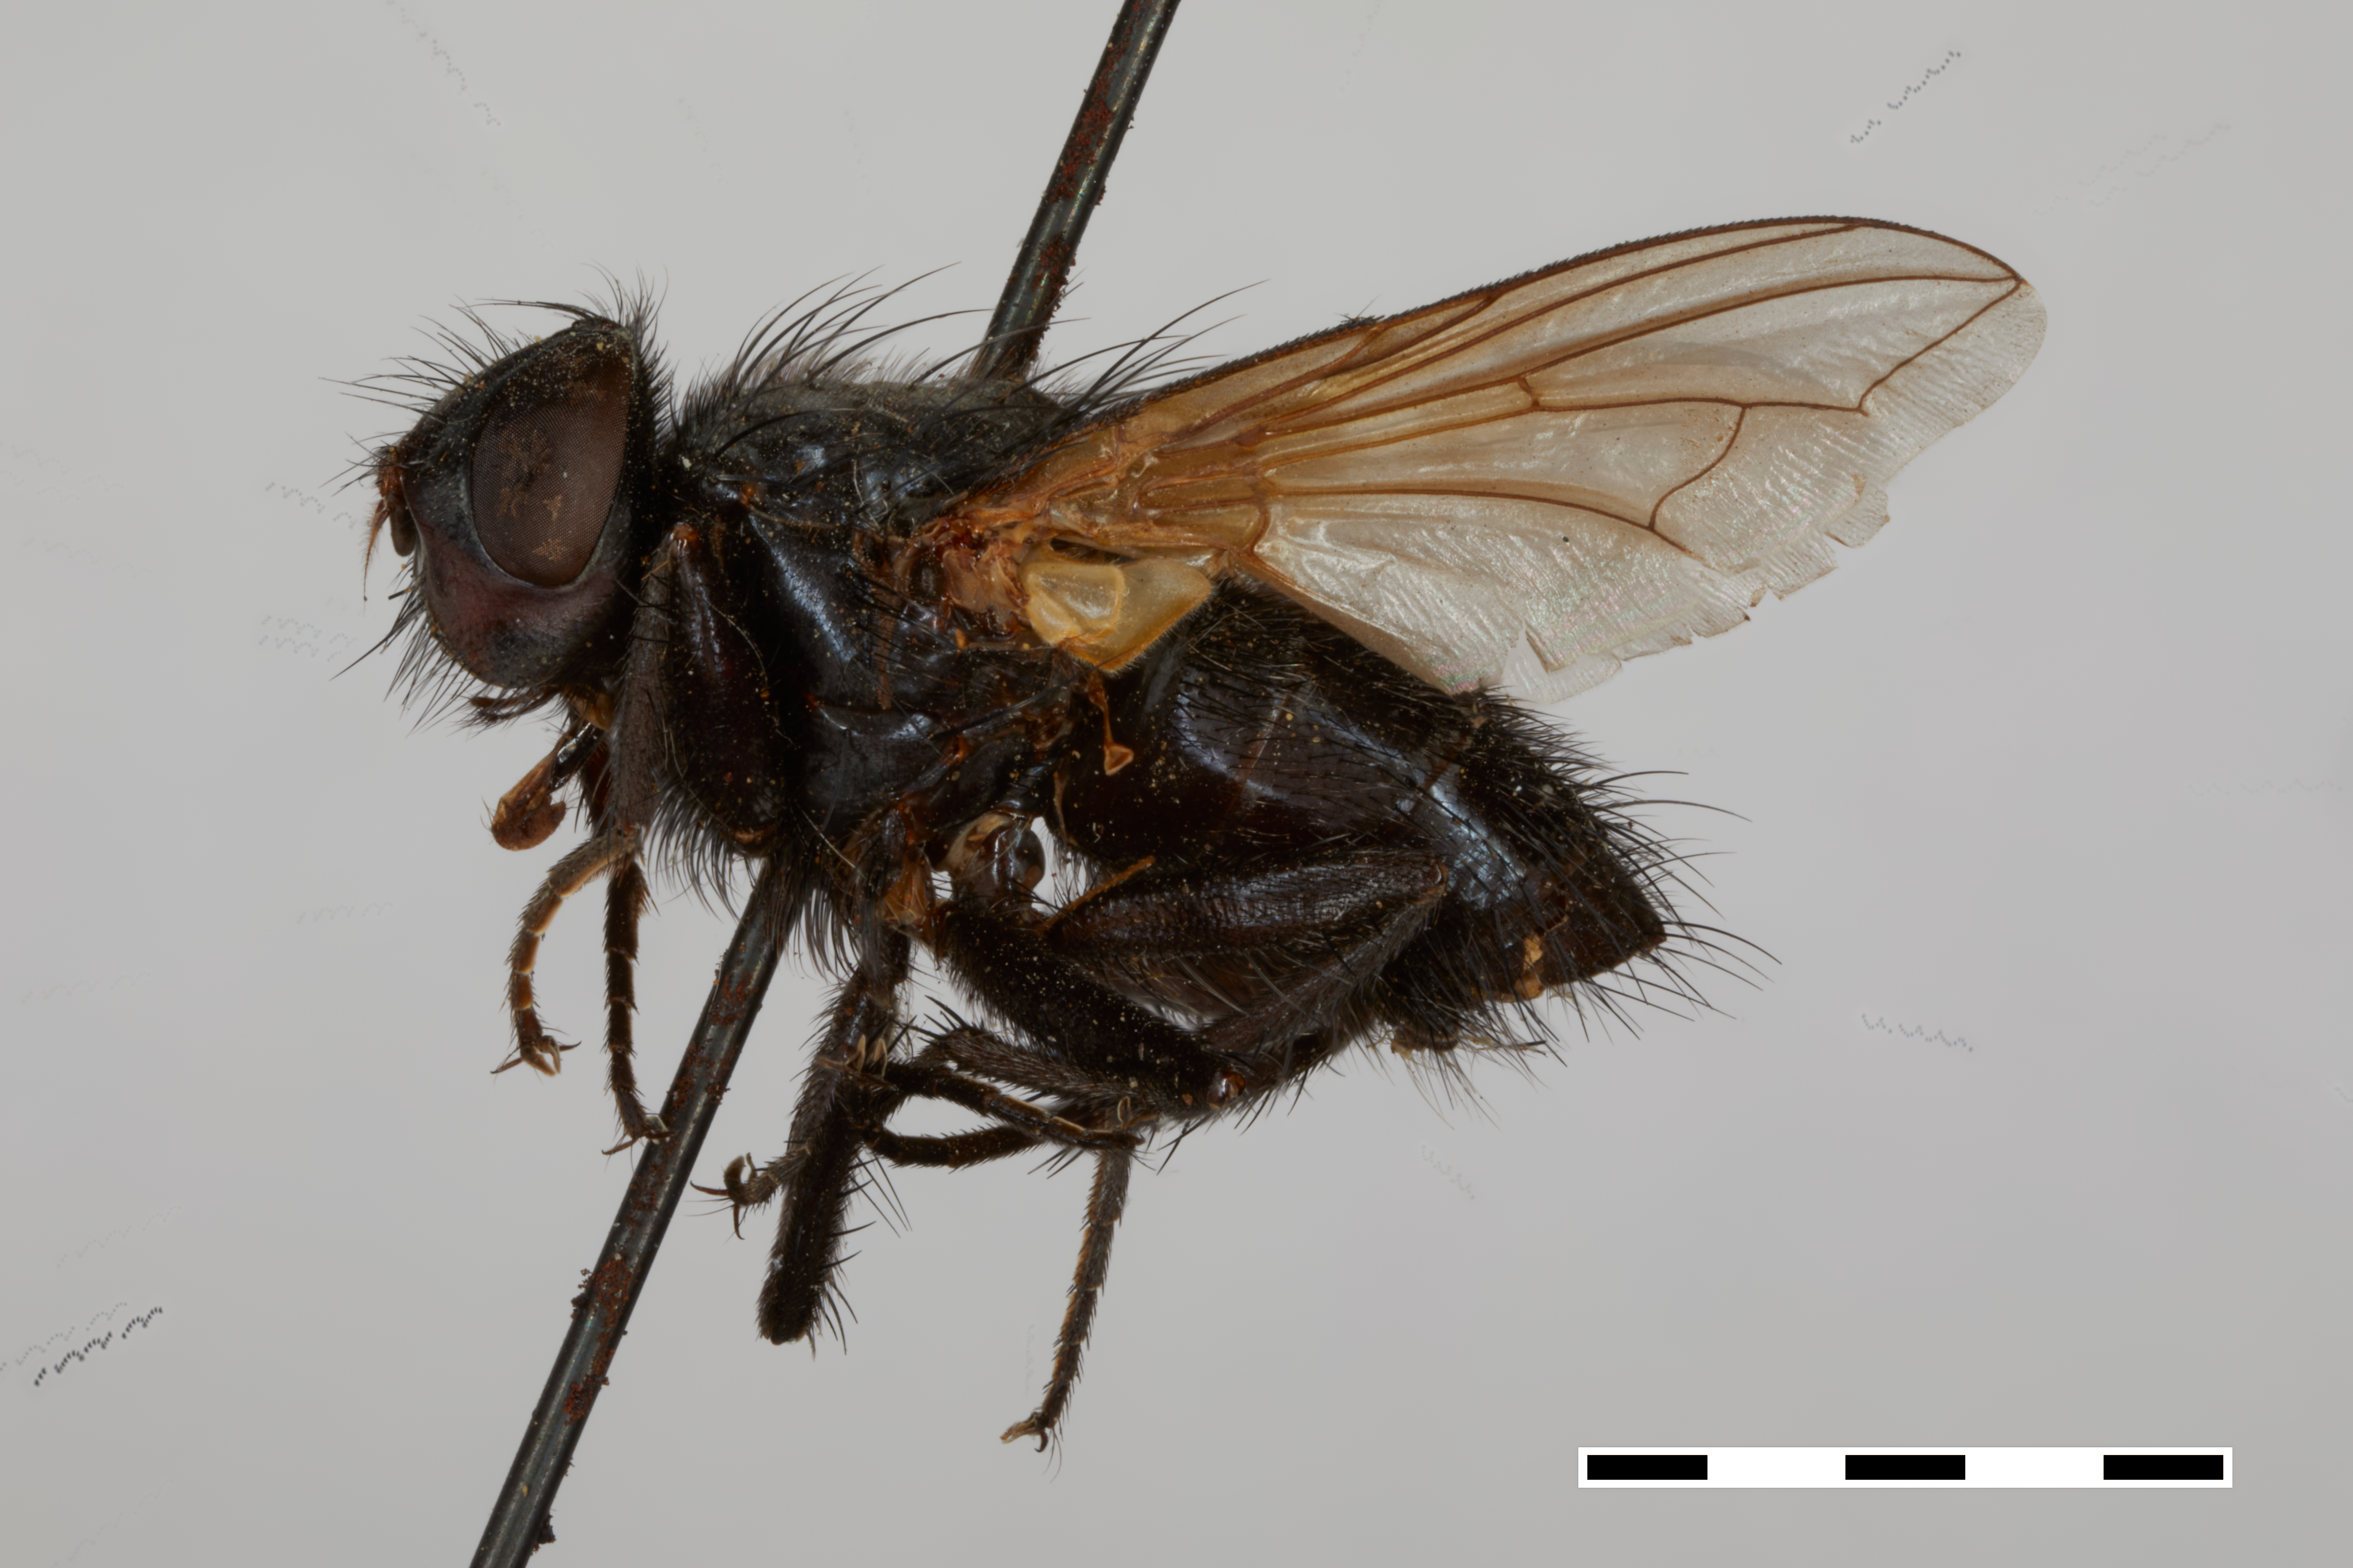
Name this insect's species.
Melanodexiopsis tristina (also Melanodexia tristina)
